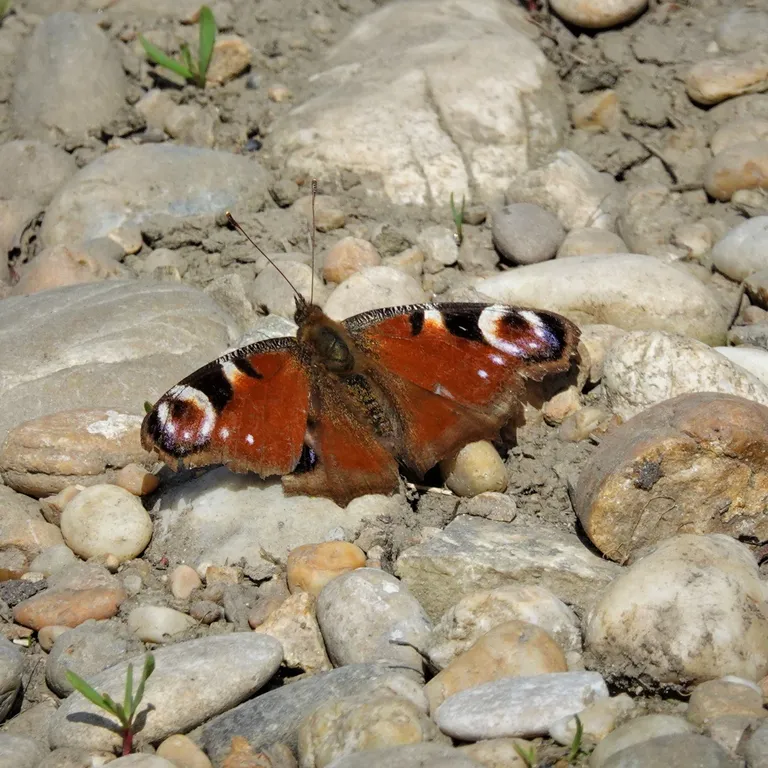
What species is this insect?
Aglais io
